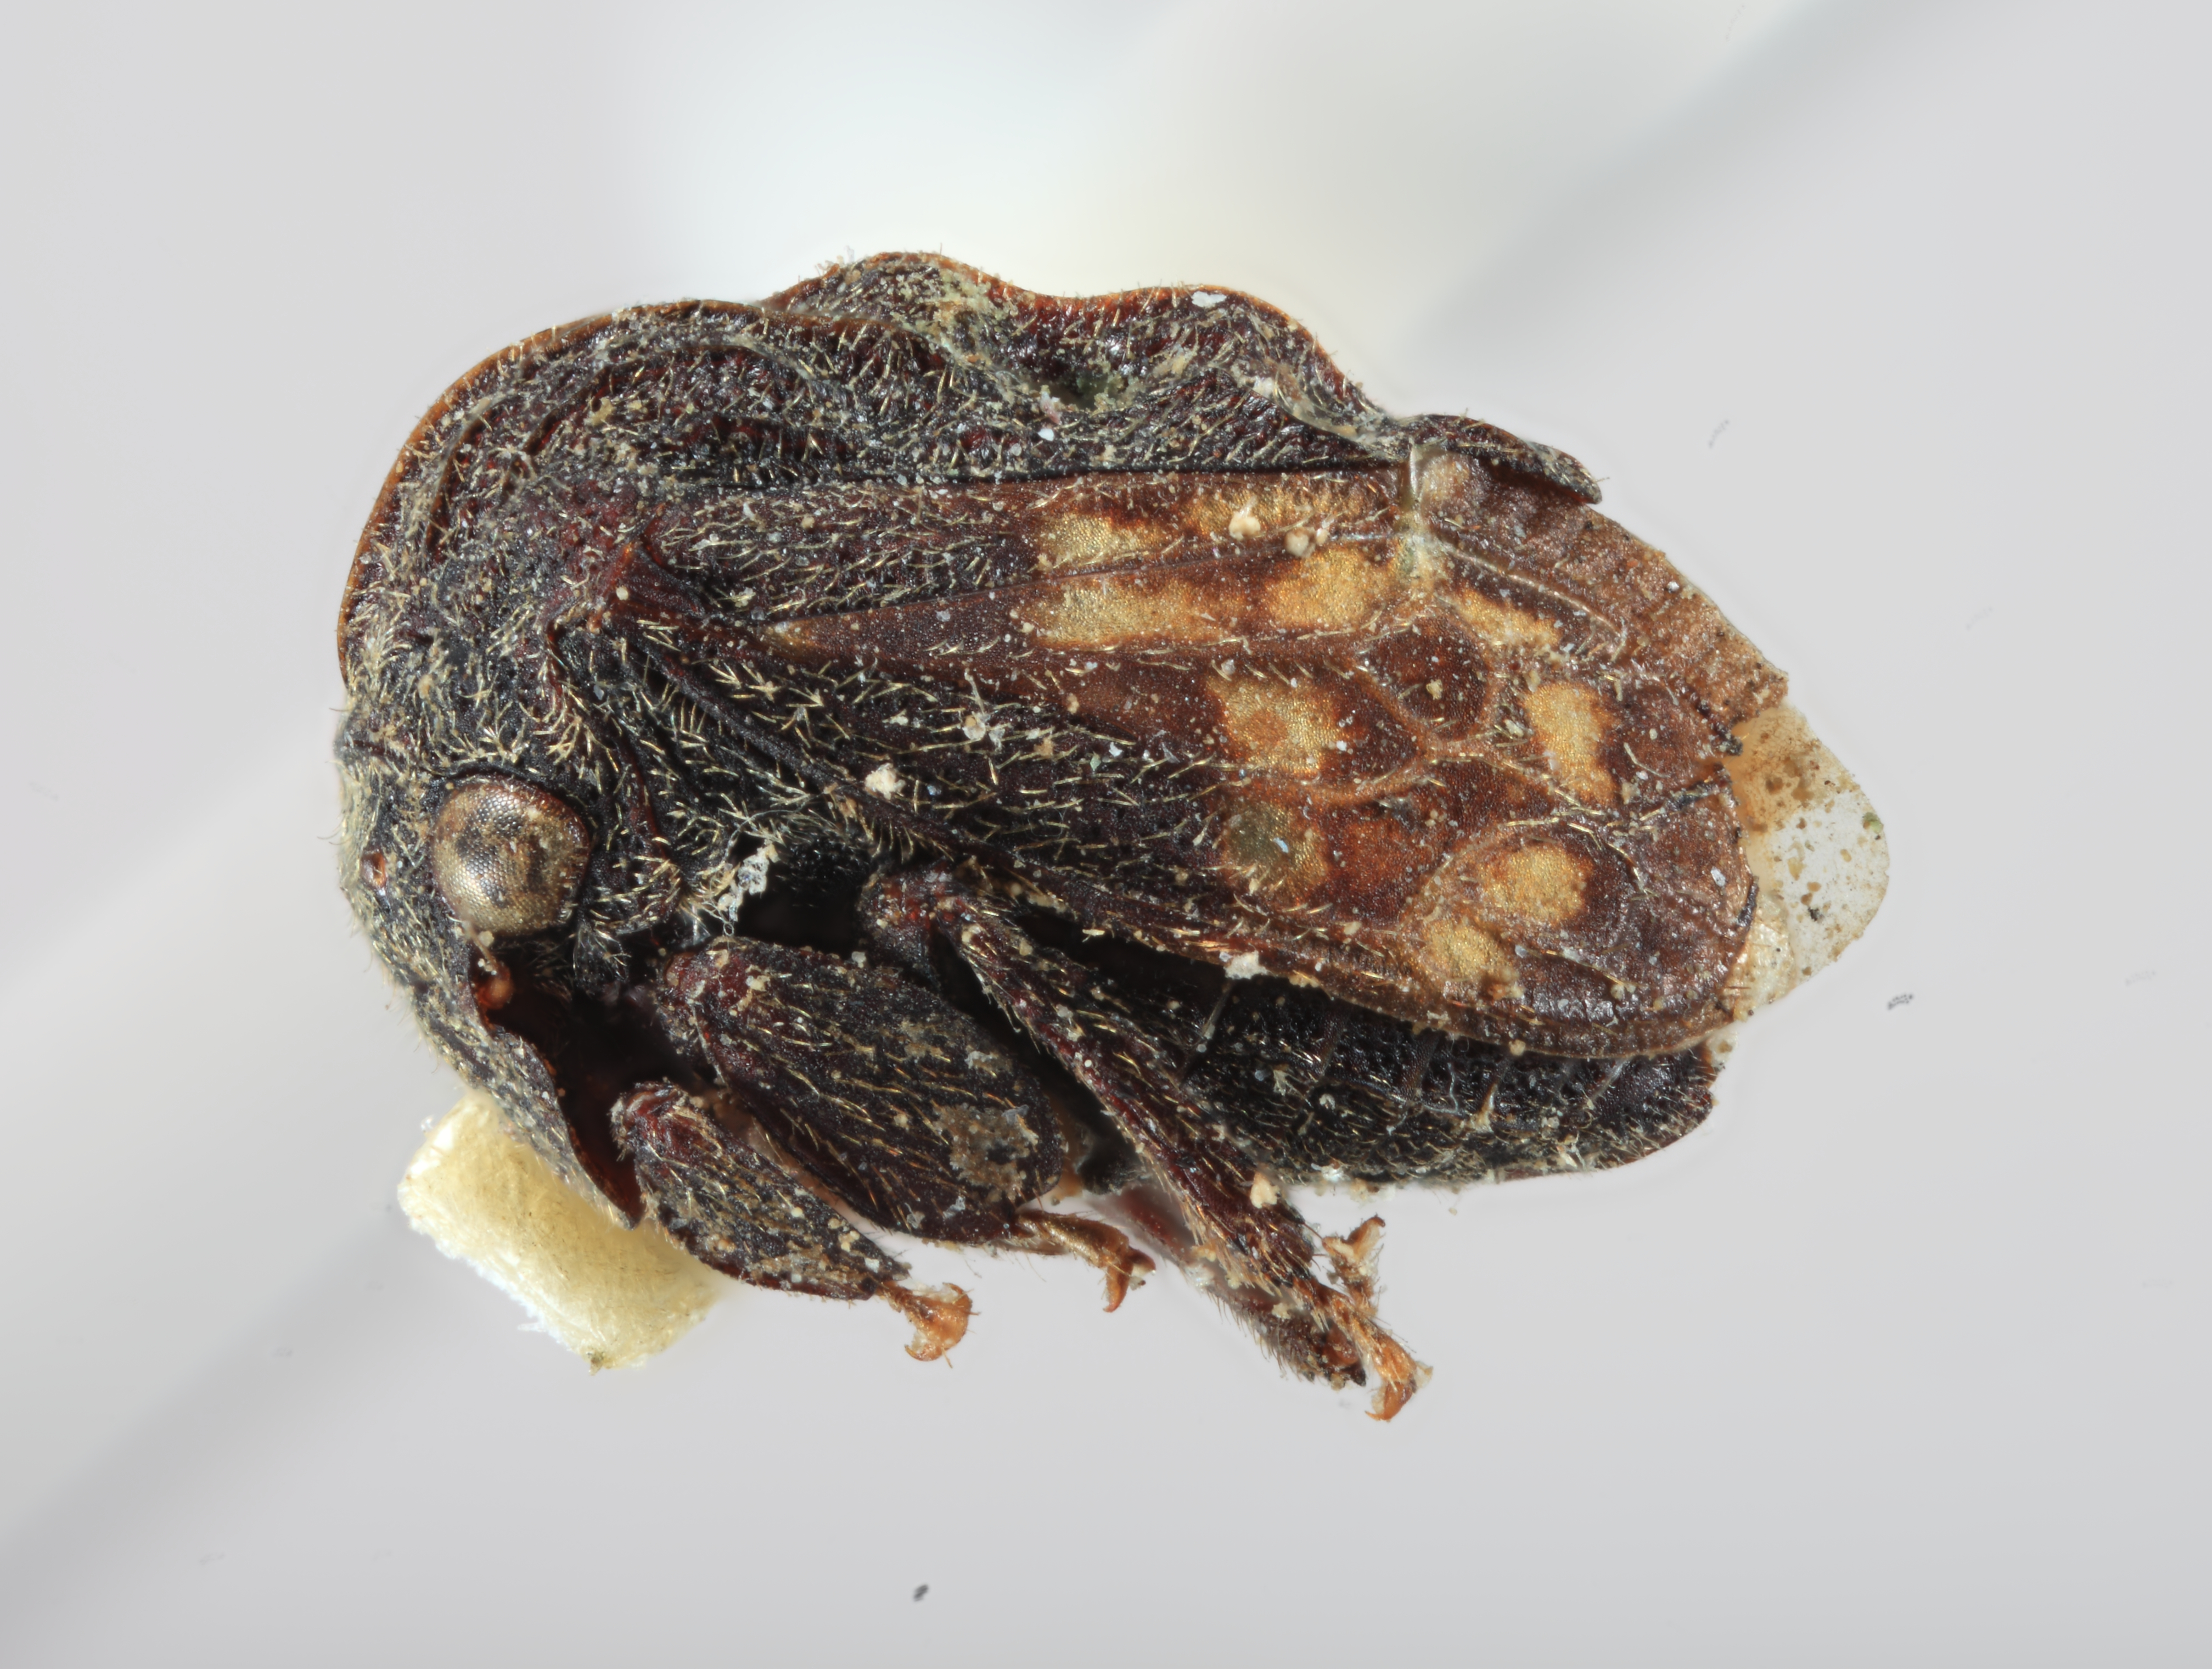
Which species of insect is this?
Bolbonota binodasa
